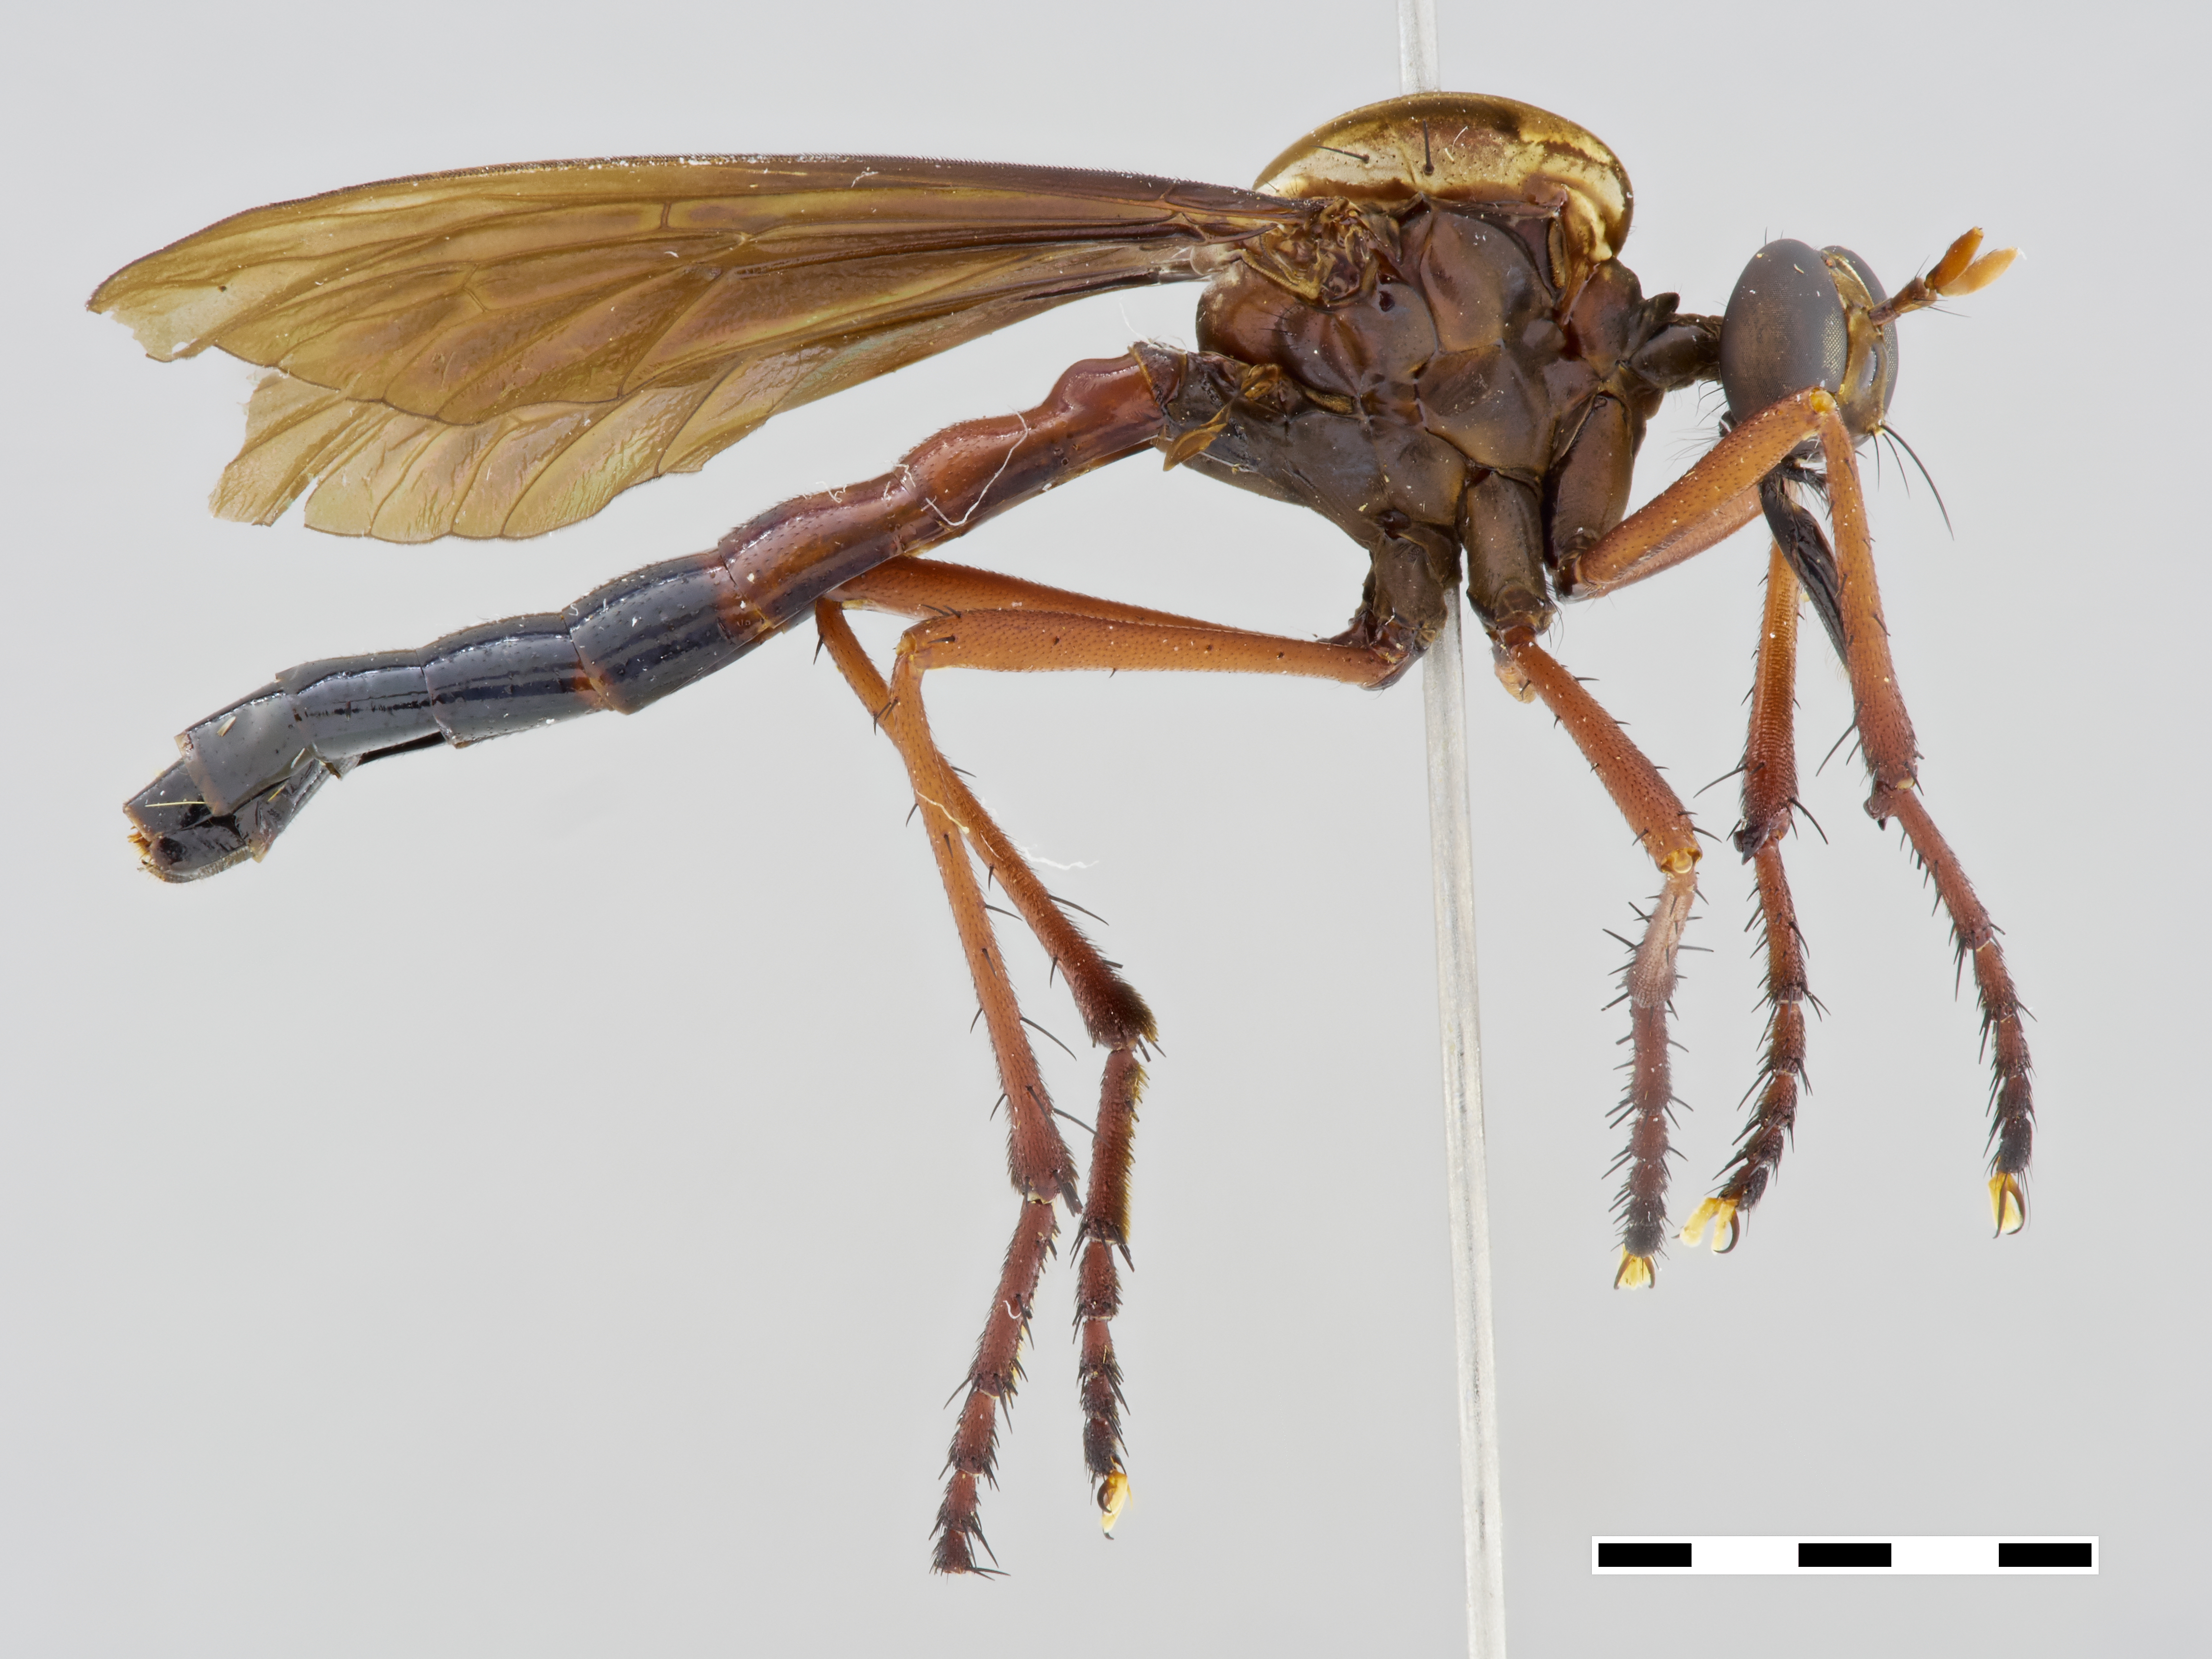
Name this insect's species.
Pegesimallus aulicus
